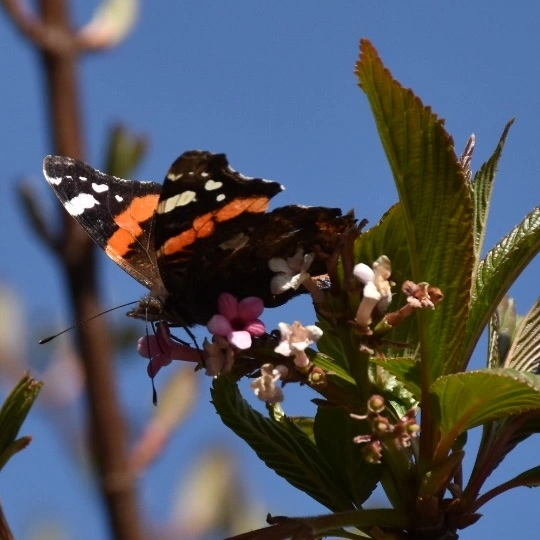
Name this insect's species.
Vanessa atalanta
